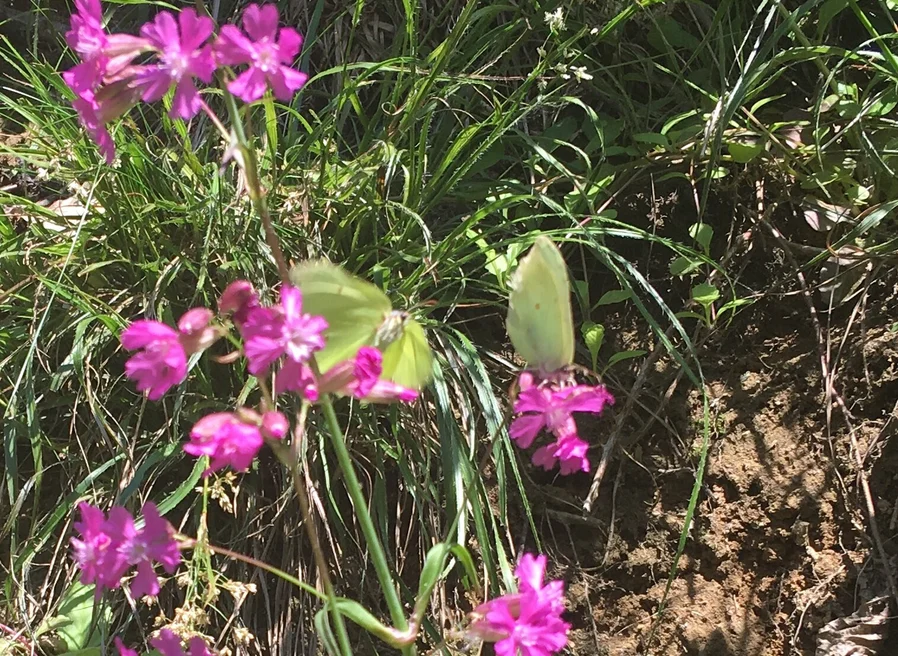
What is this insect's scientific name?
Gonepteryx rhamni
